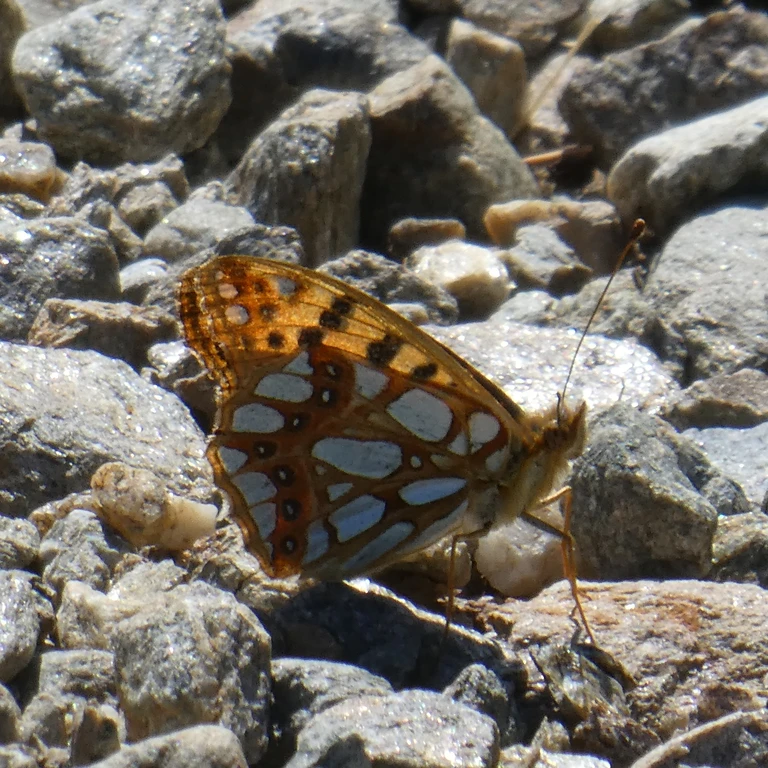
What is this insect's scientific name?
Issoria lathonia
